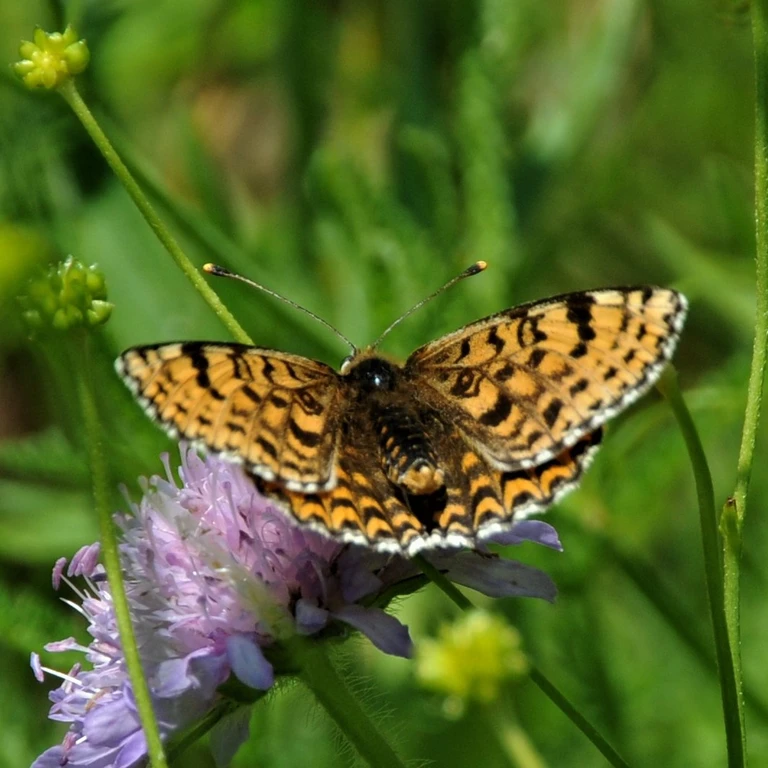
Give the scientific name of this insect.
Melitaea didyma
